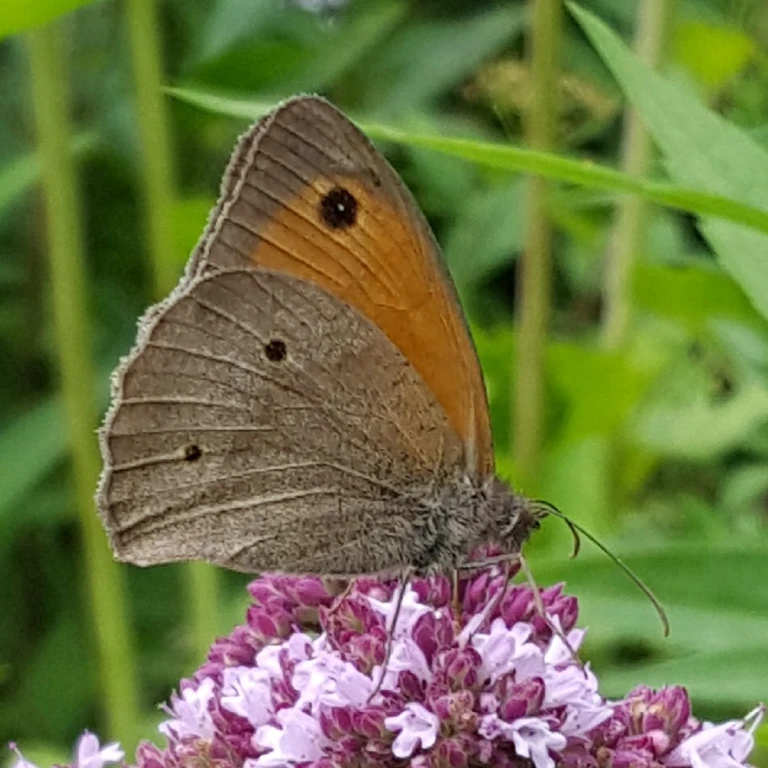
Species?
Maniola jurtina
